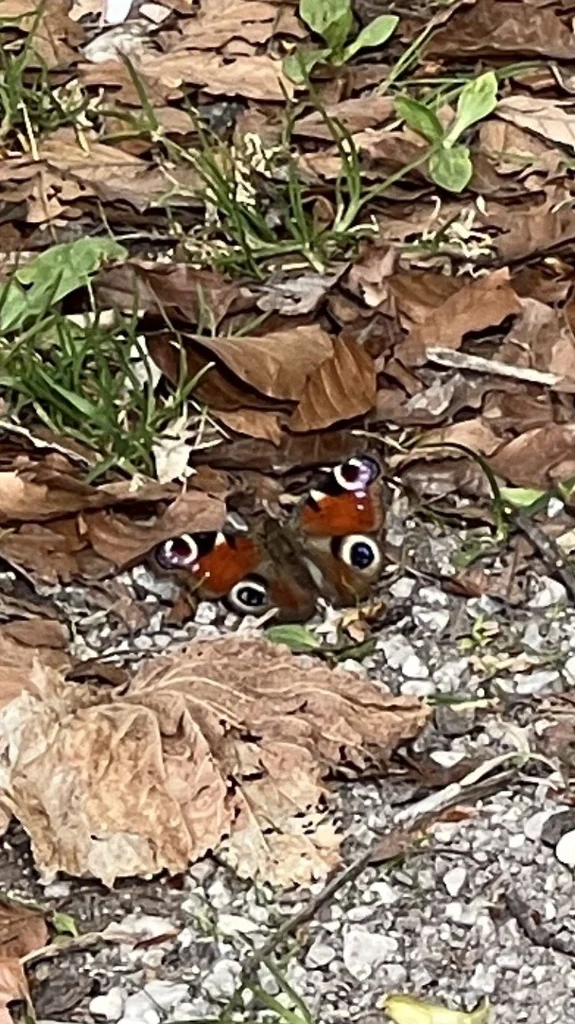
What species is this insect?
Aglais io
